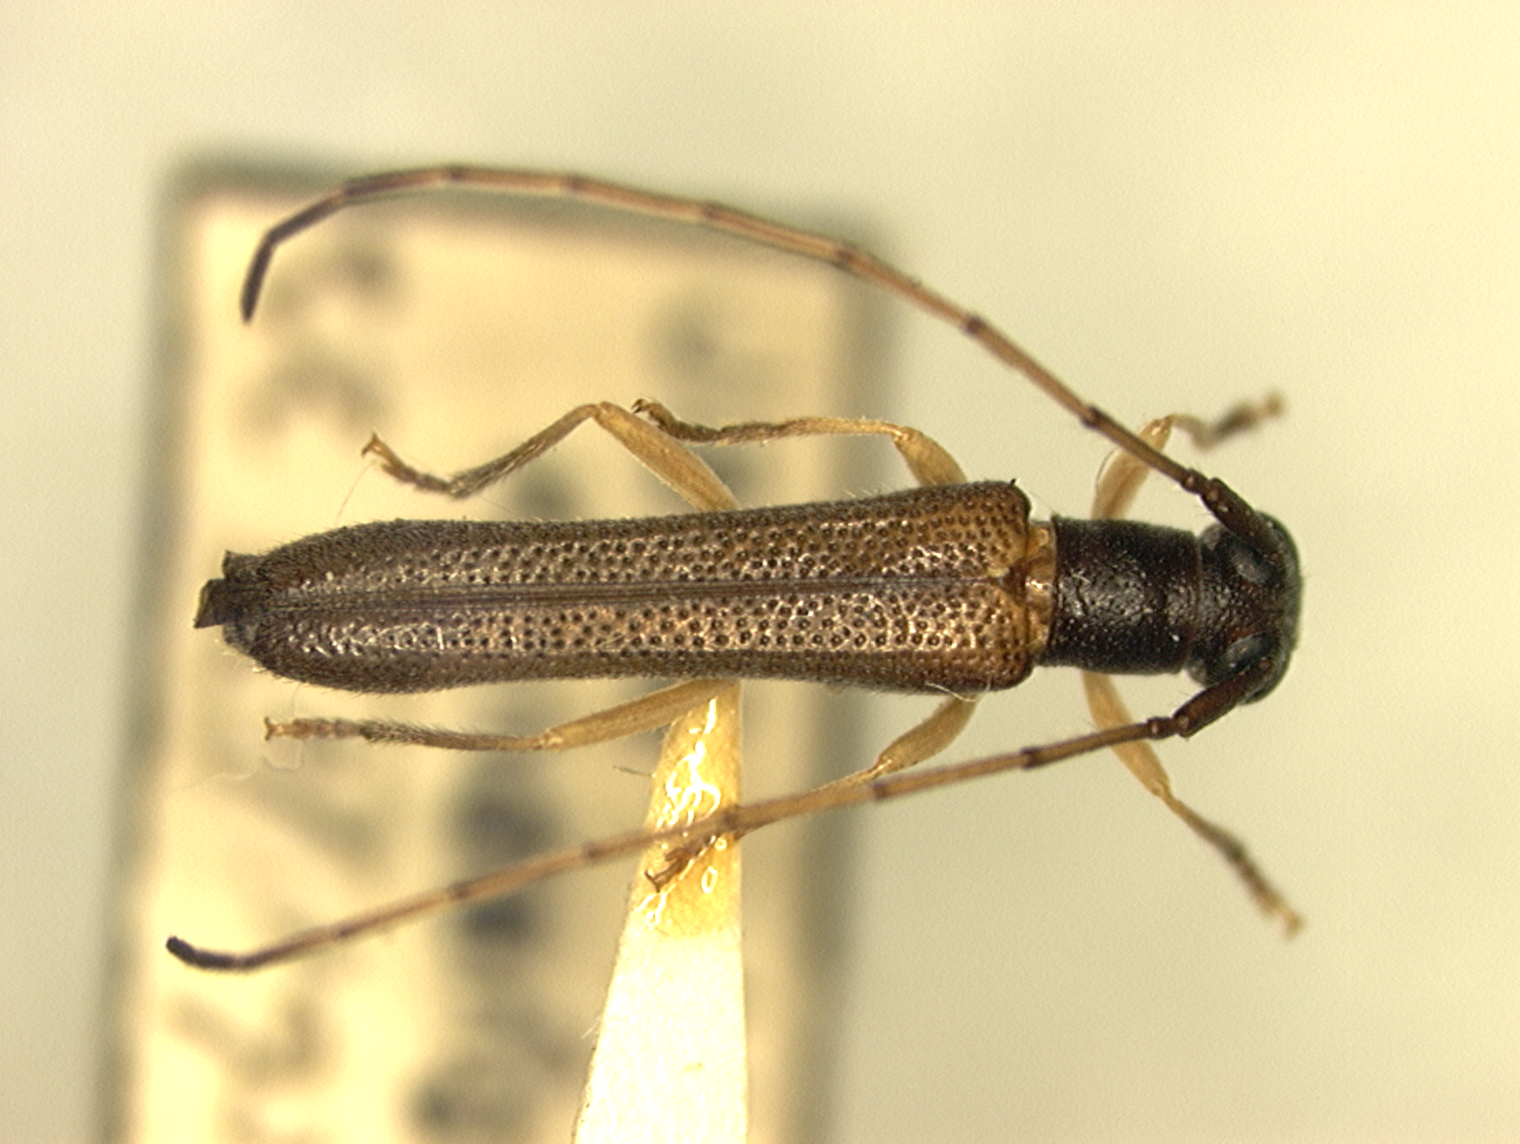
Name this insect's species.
Obereopsis luchti (also Oberea luchti)
